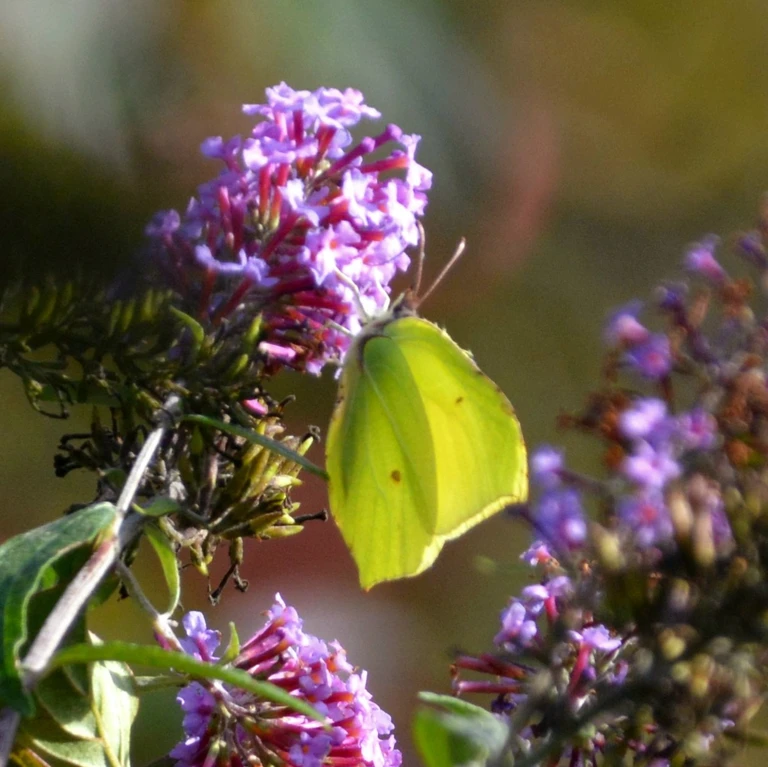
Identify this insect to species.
Gonepteryx rhamni
